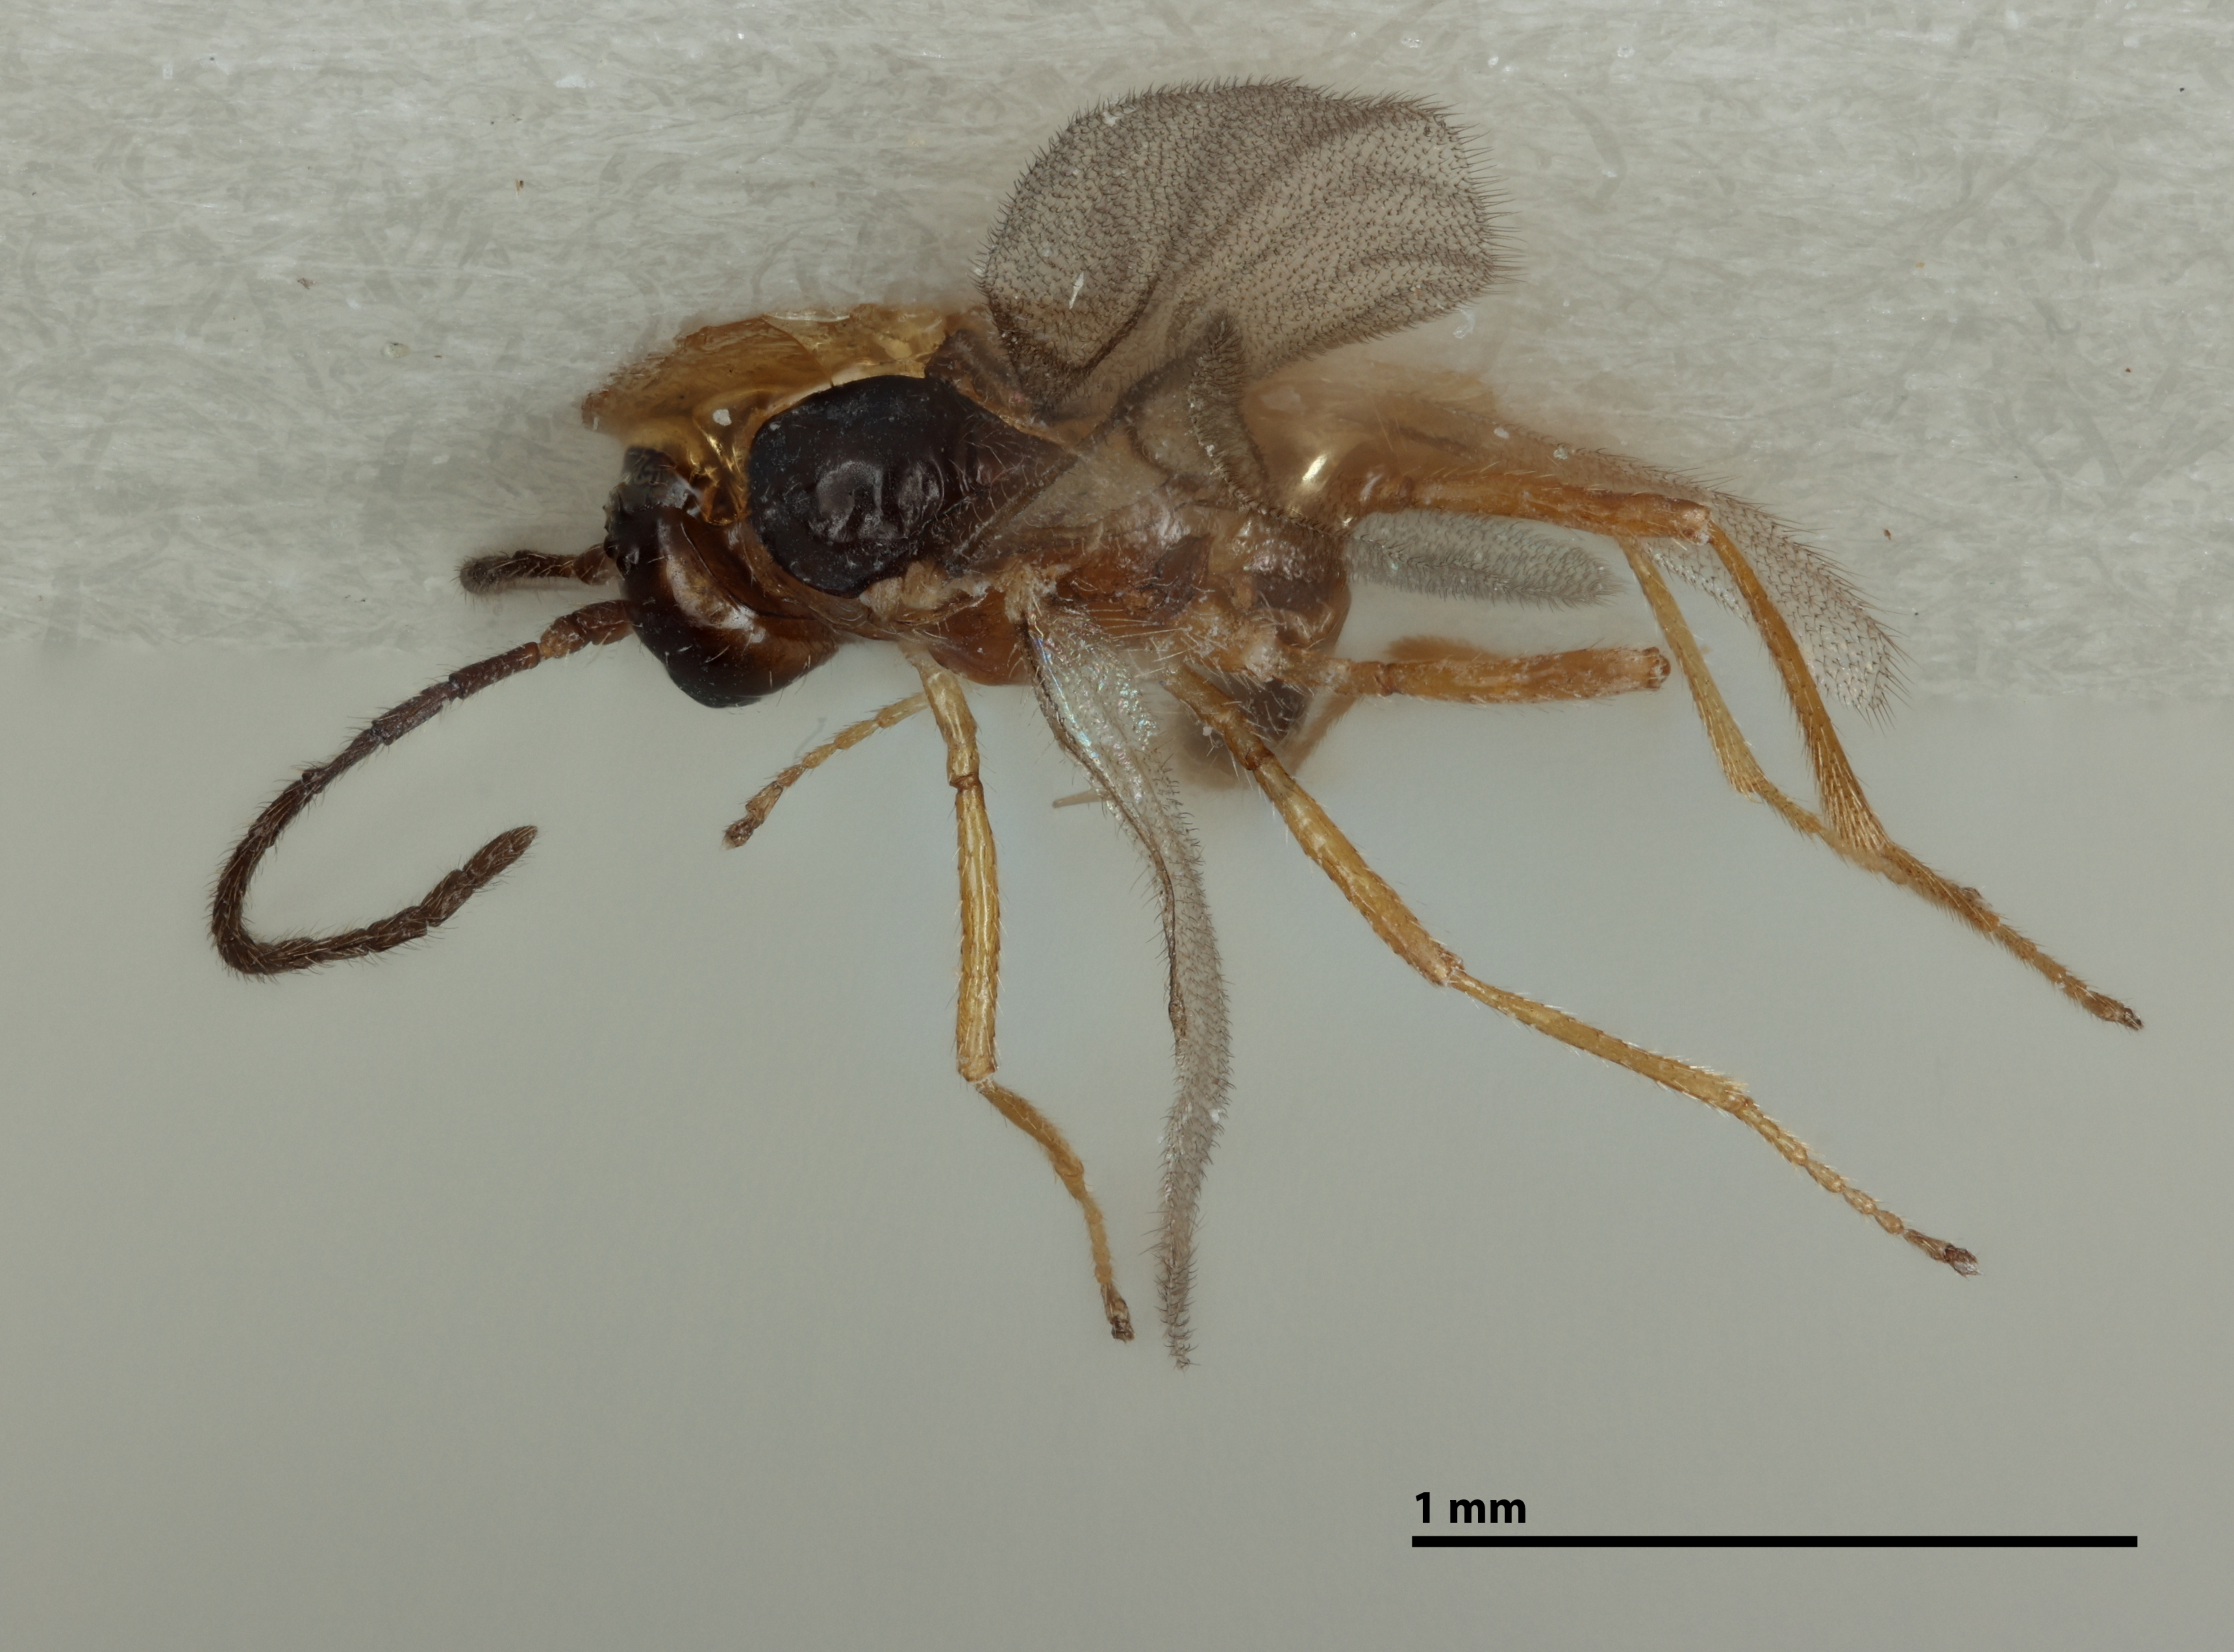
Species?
Monoctonus allisoni
